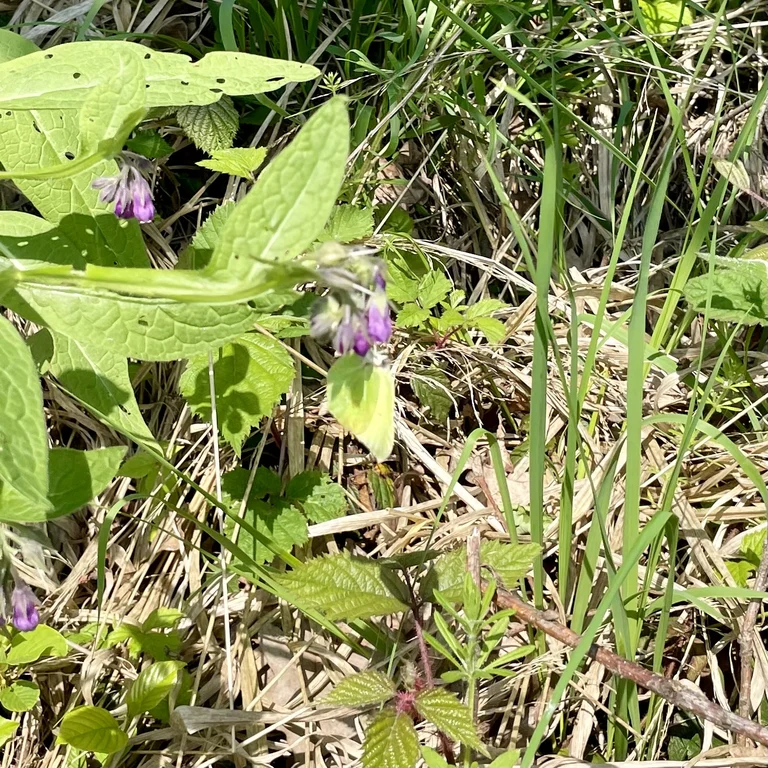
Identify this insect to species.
Gonepteryx rhamni
